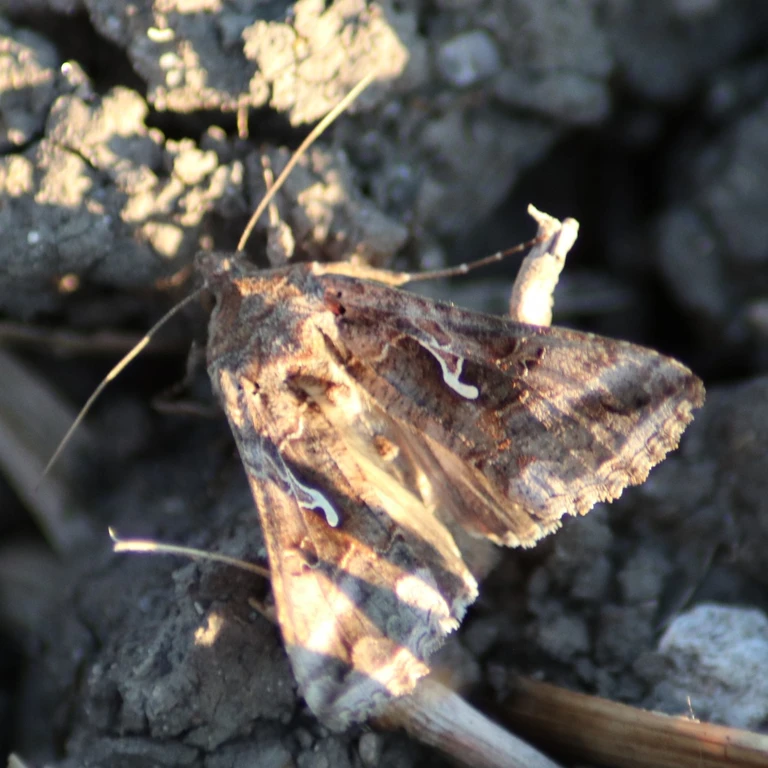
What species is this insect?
Autographa gamma
